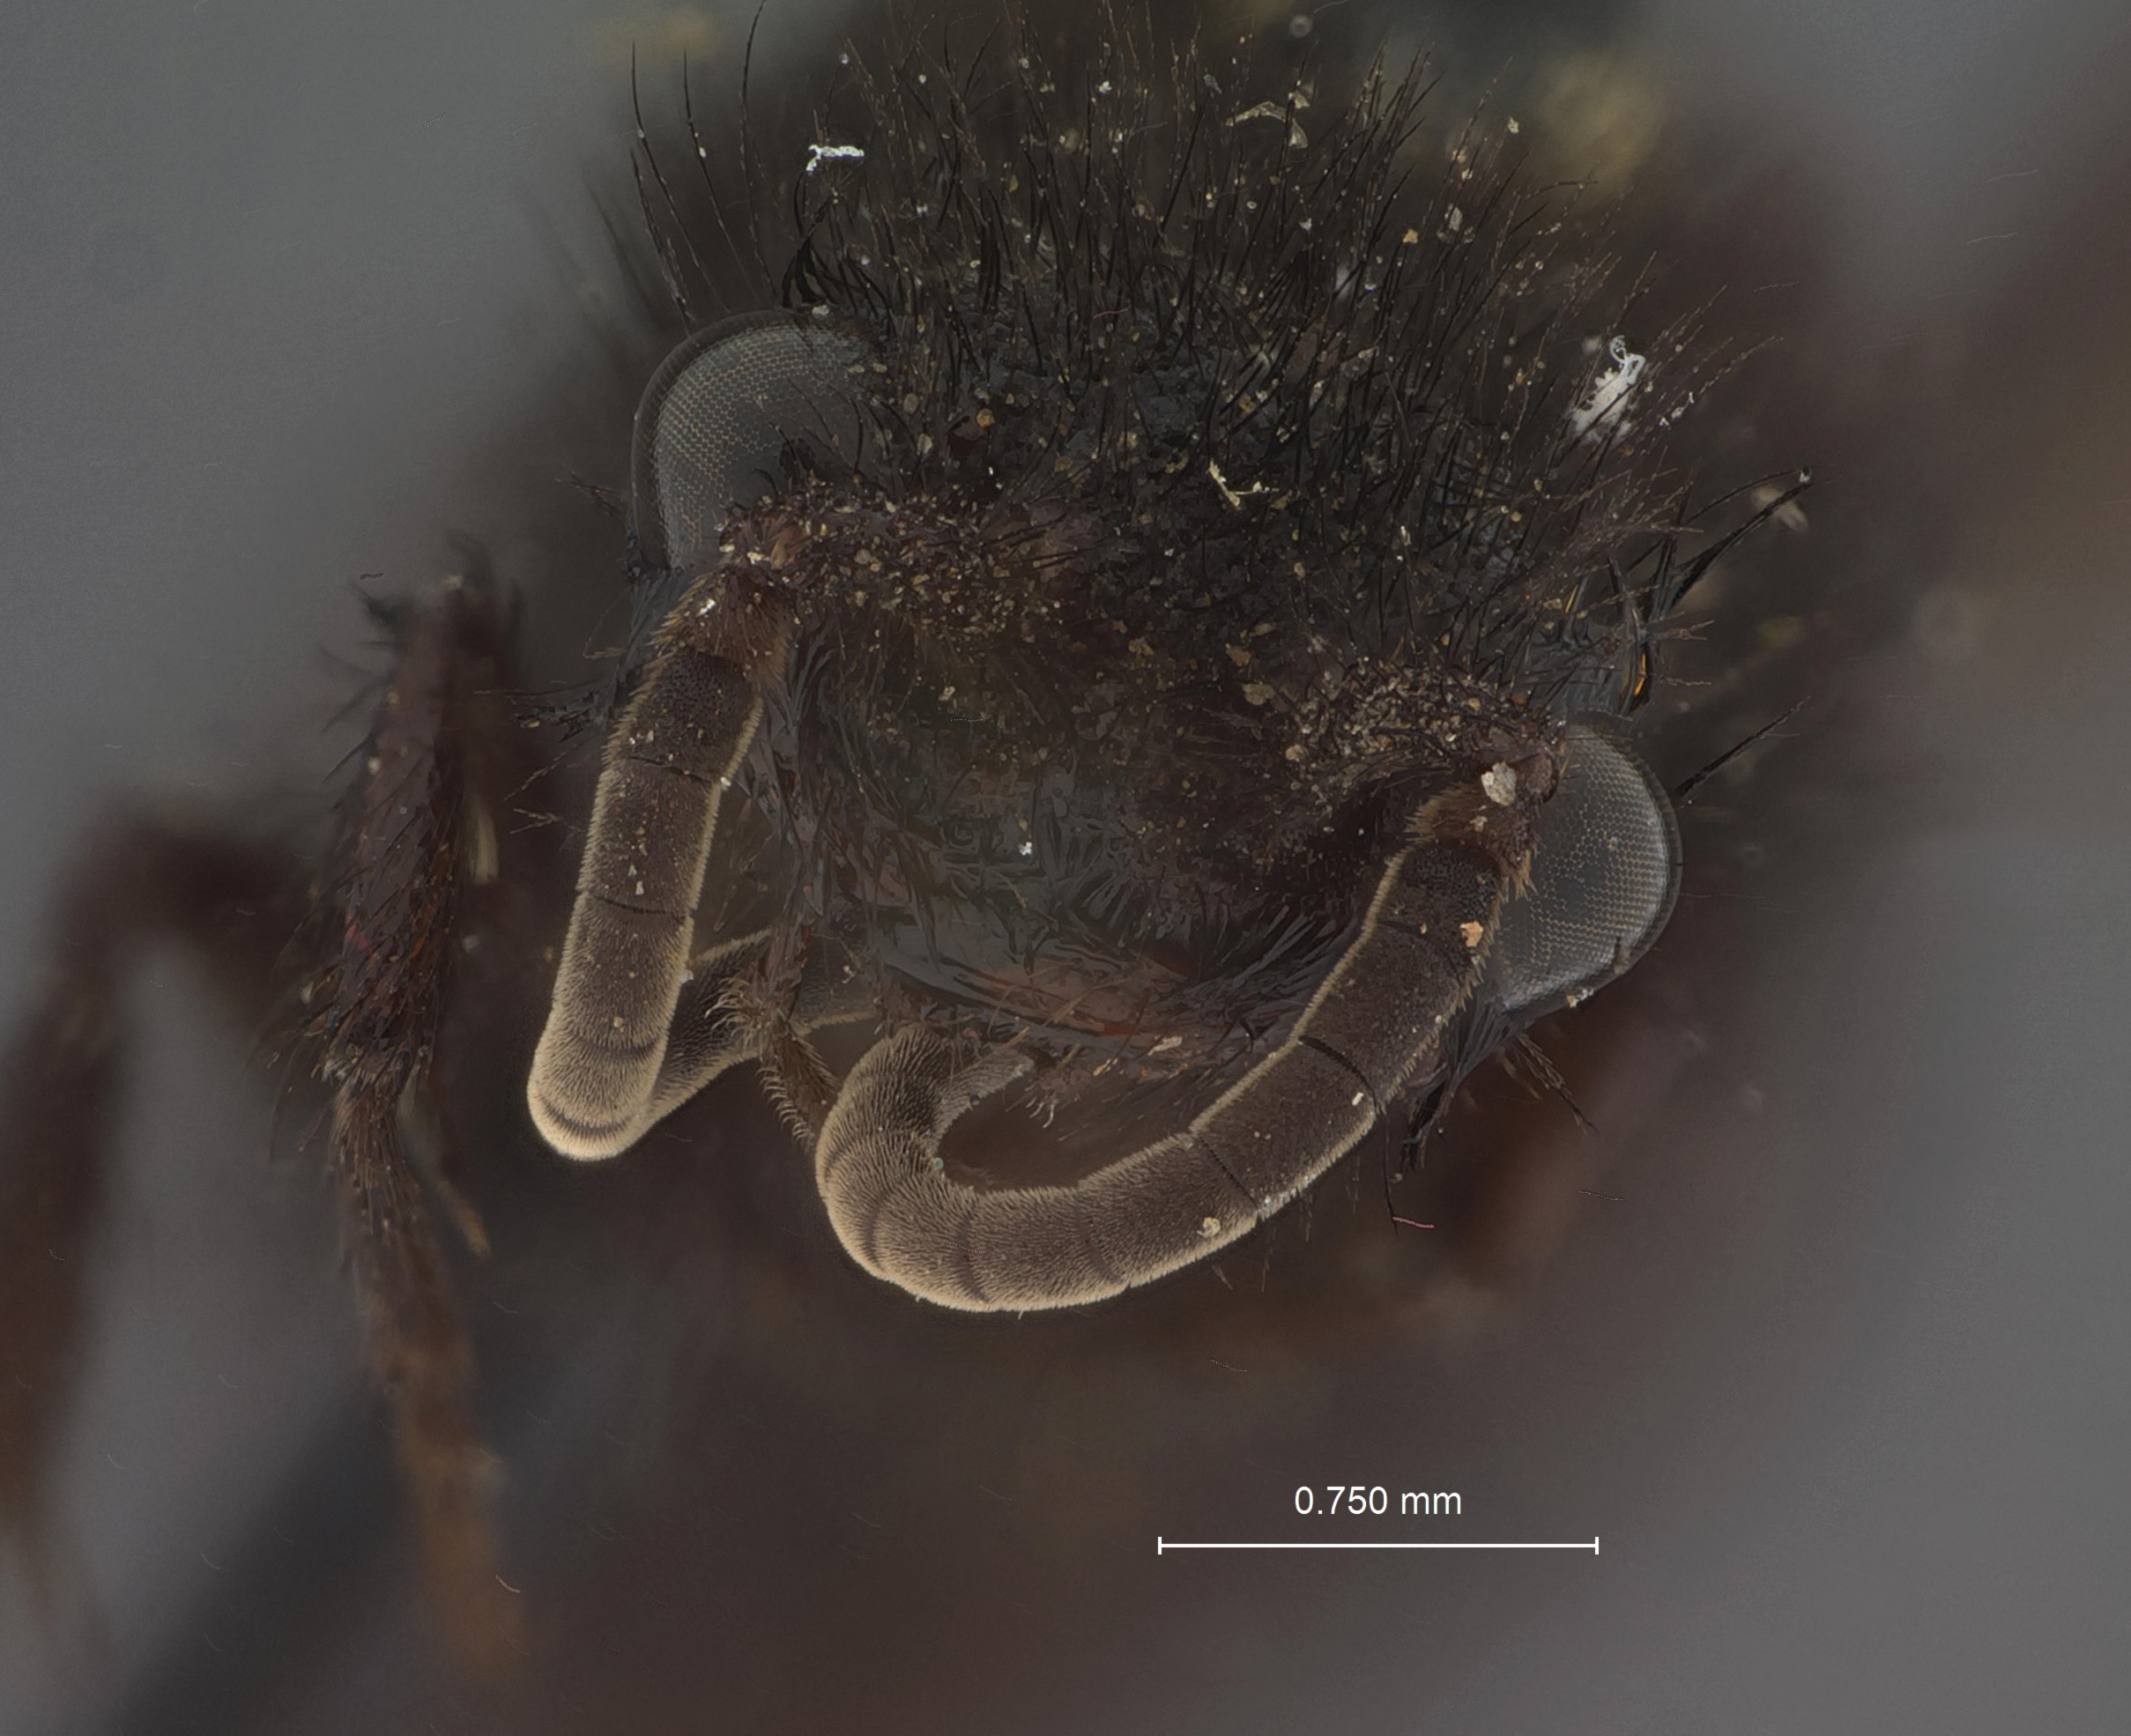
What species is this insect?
Sphaeropthalma anthracina
